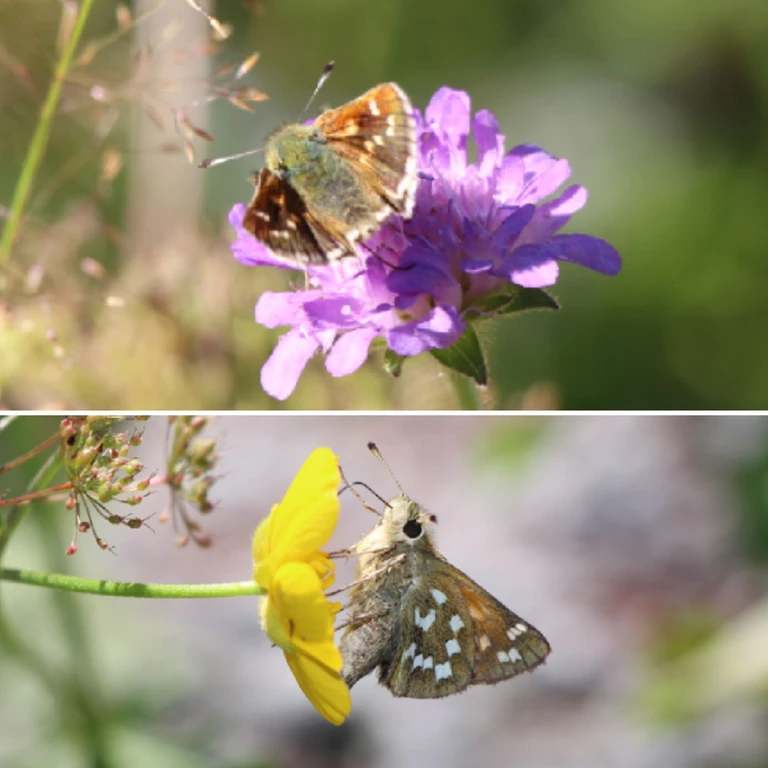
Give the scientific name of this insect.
Hesperia comma
